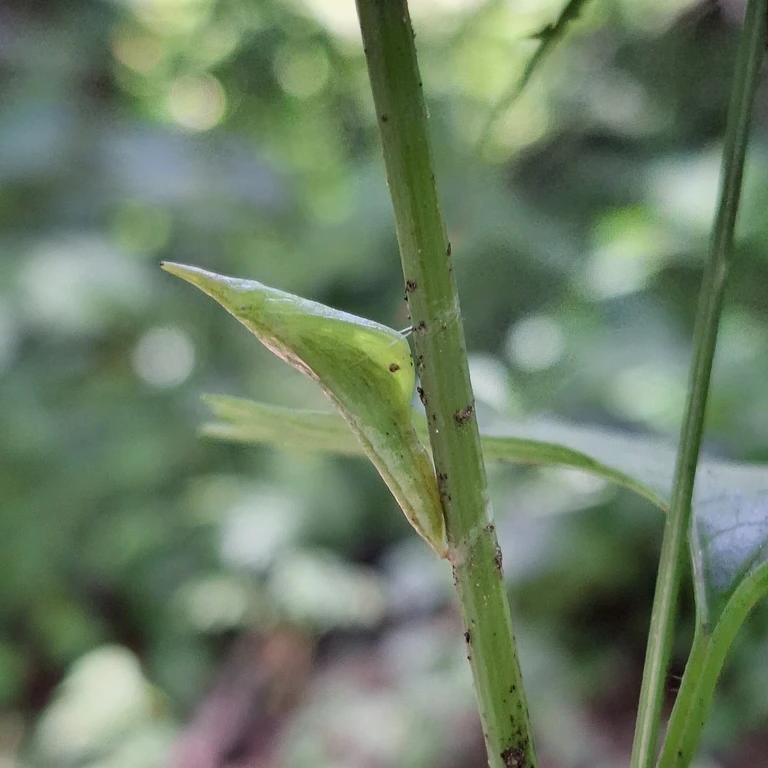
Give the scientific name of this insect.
Anthocharis cardamines
